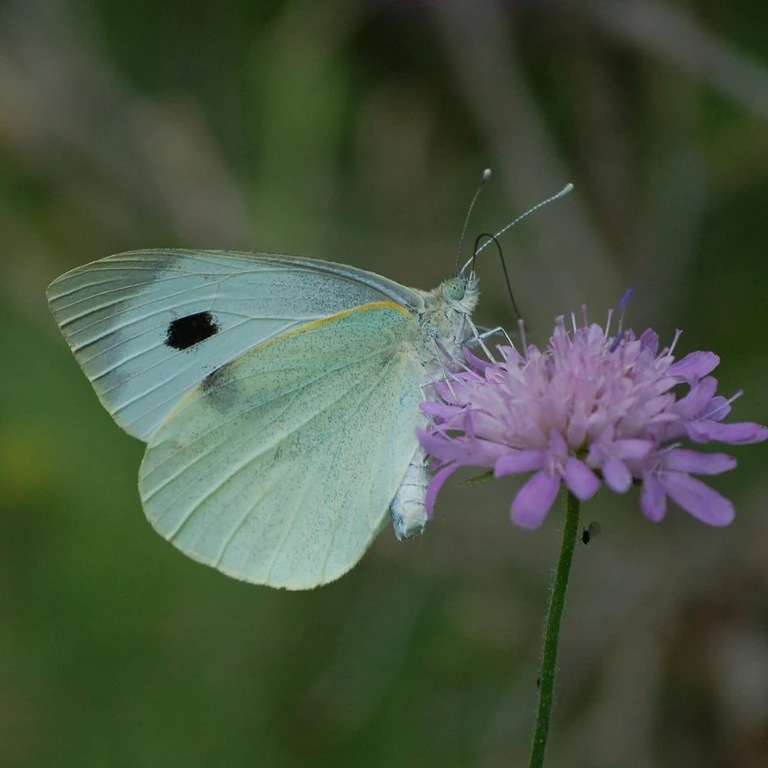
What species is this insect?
Pieris brassicae
